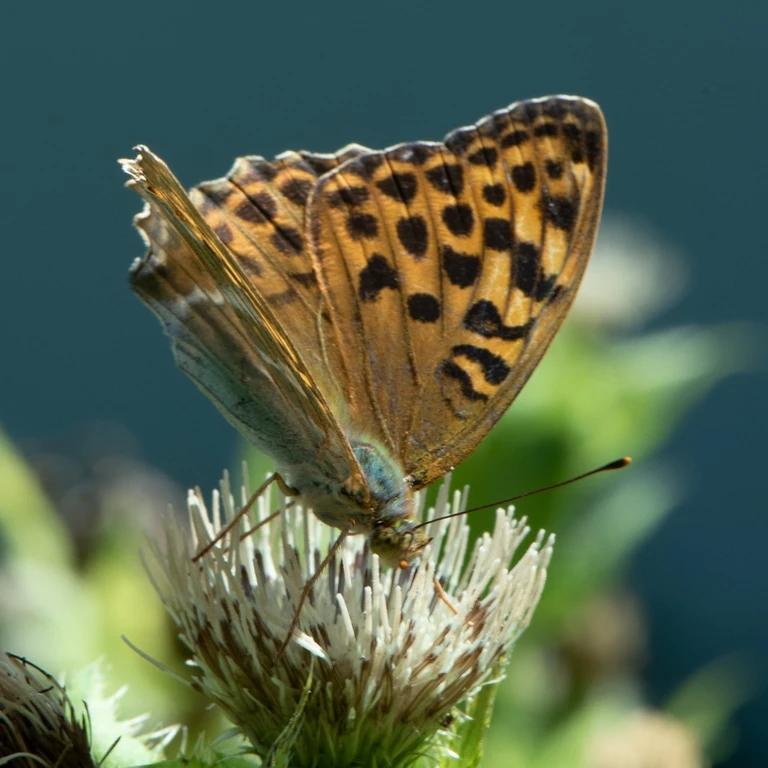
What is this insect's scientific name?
Argynnis paphia
